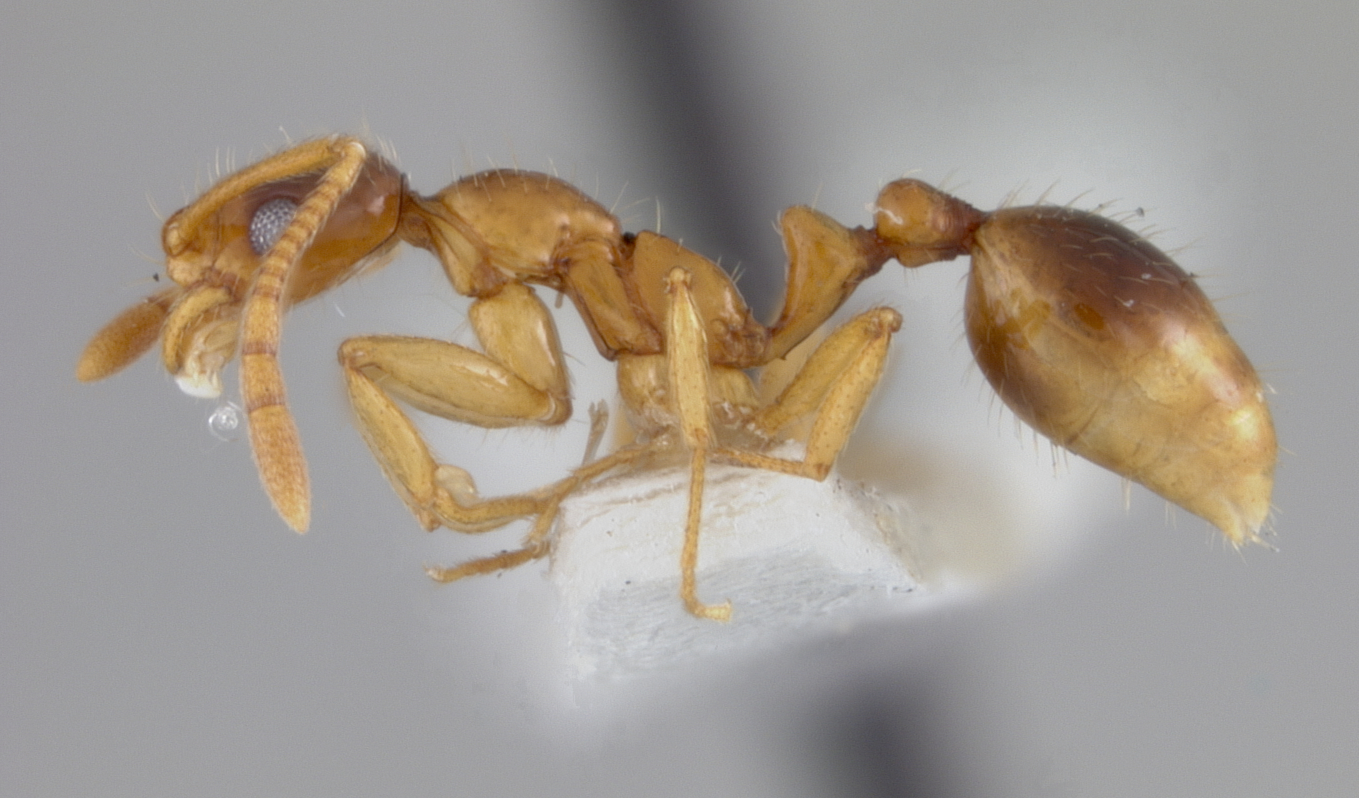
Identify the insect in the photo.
Megalomyrmex wheeleri
